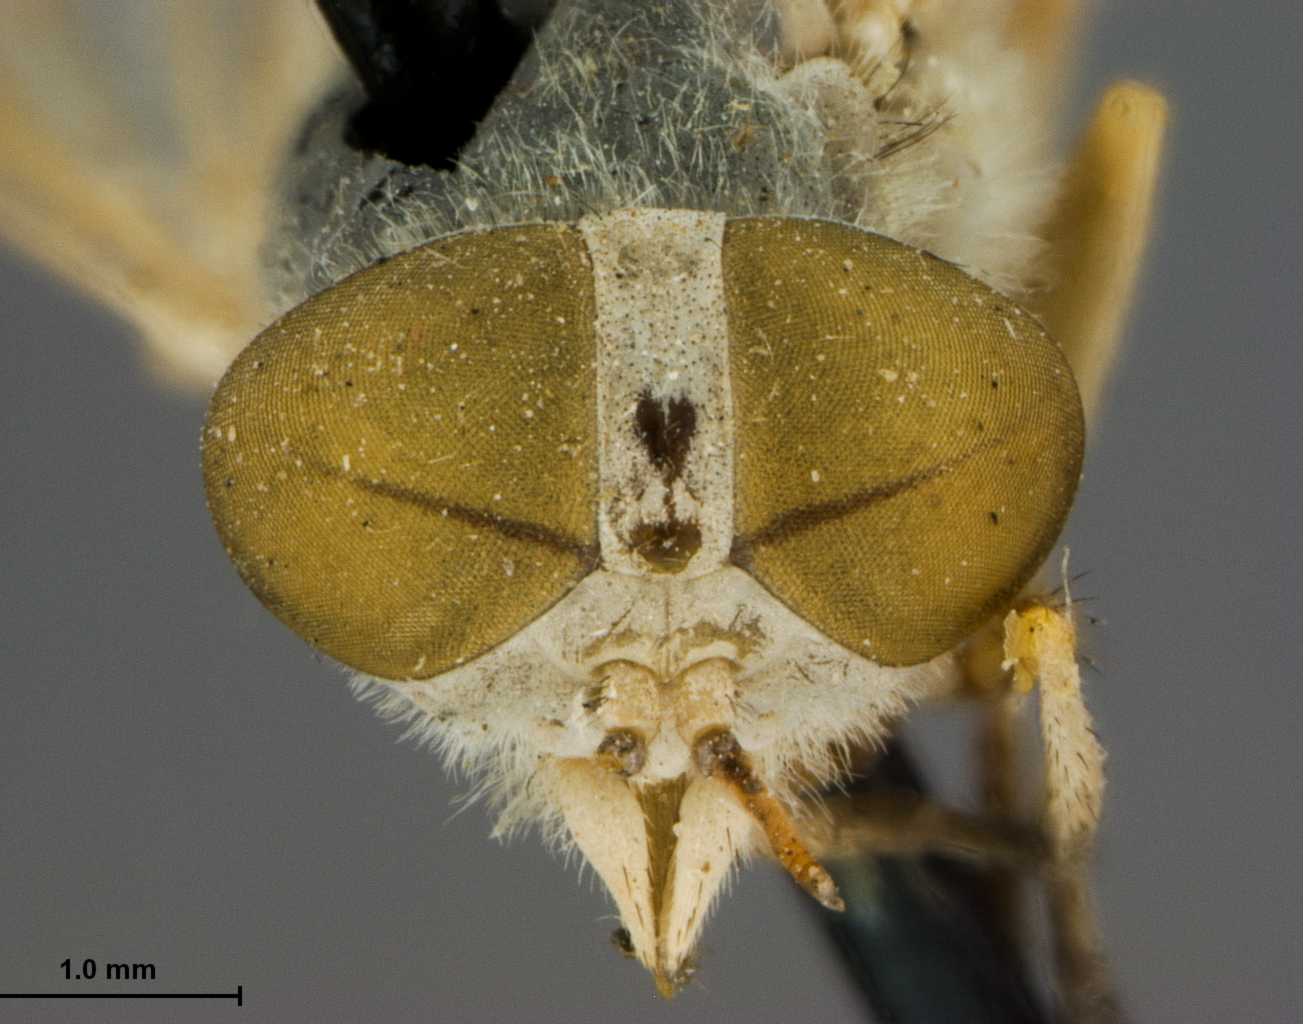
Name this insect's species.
Tabanus utahensis (also Atylotus incisuralis)
